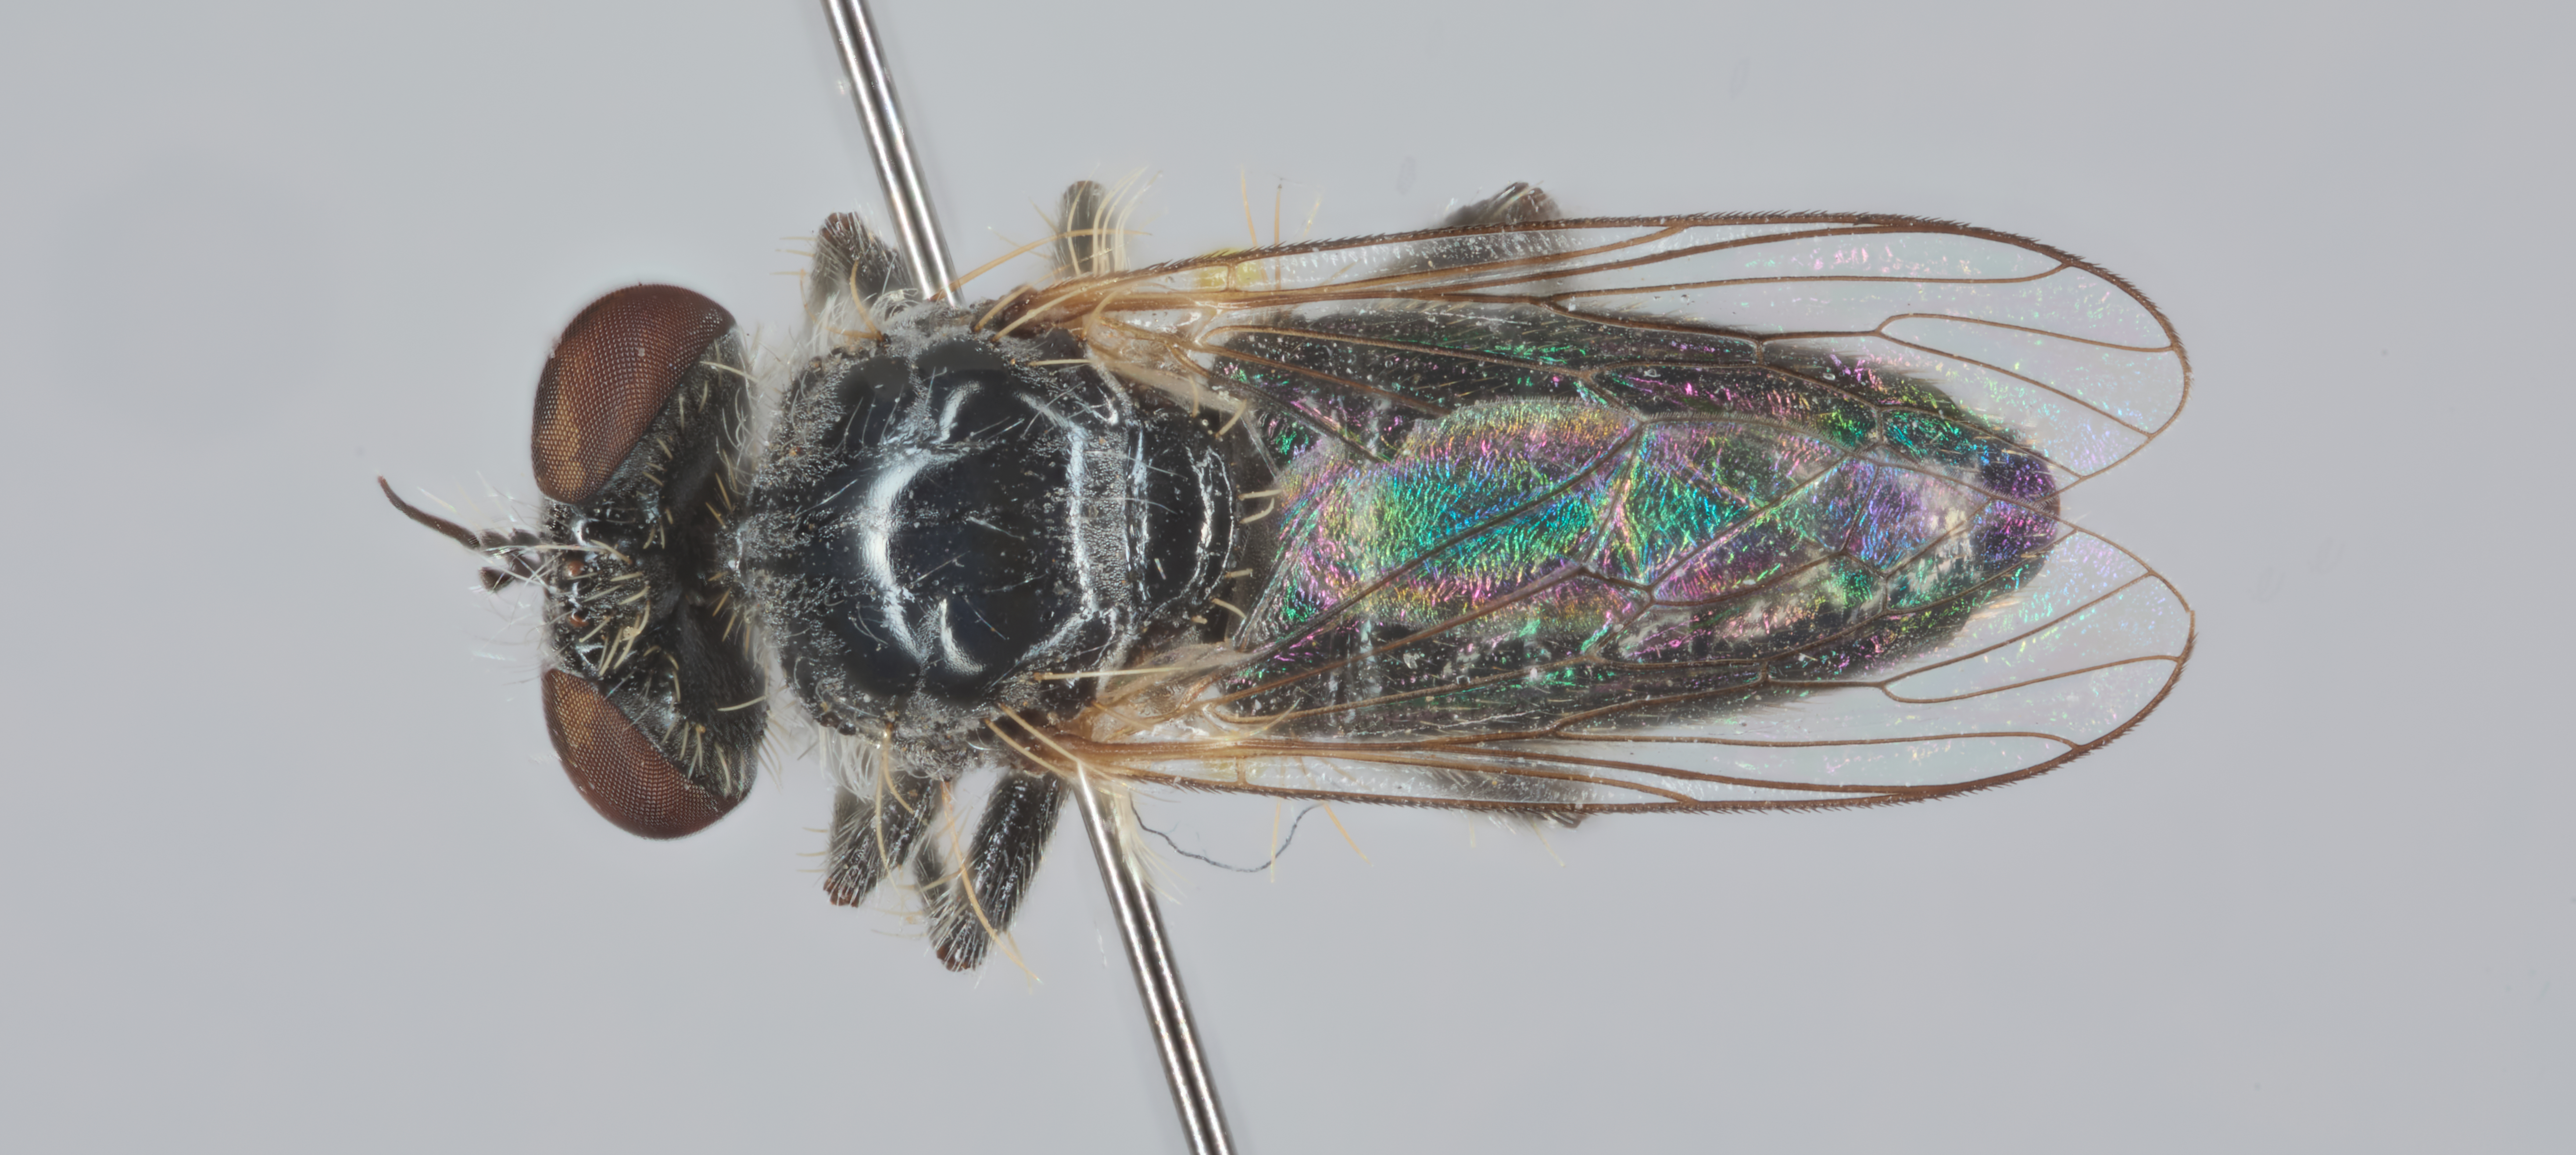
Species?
Acnephalomyia metallicoindica
